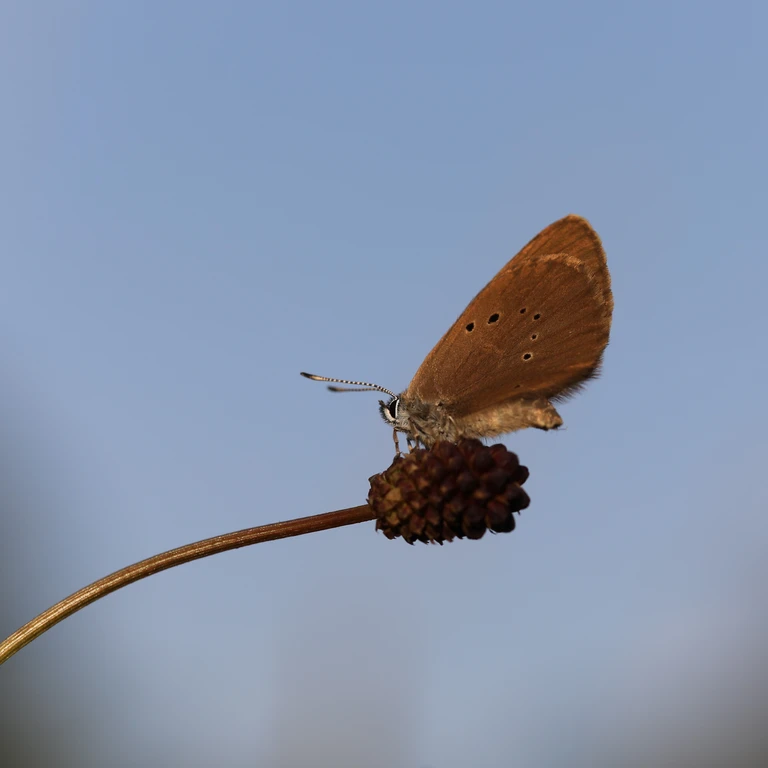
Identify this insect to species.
Phengaris nausithous (also Maculinea nausithous)
